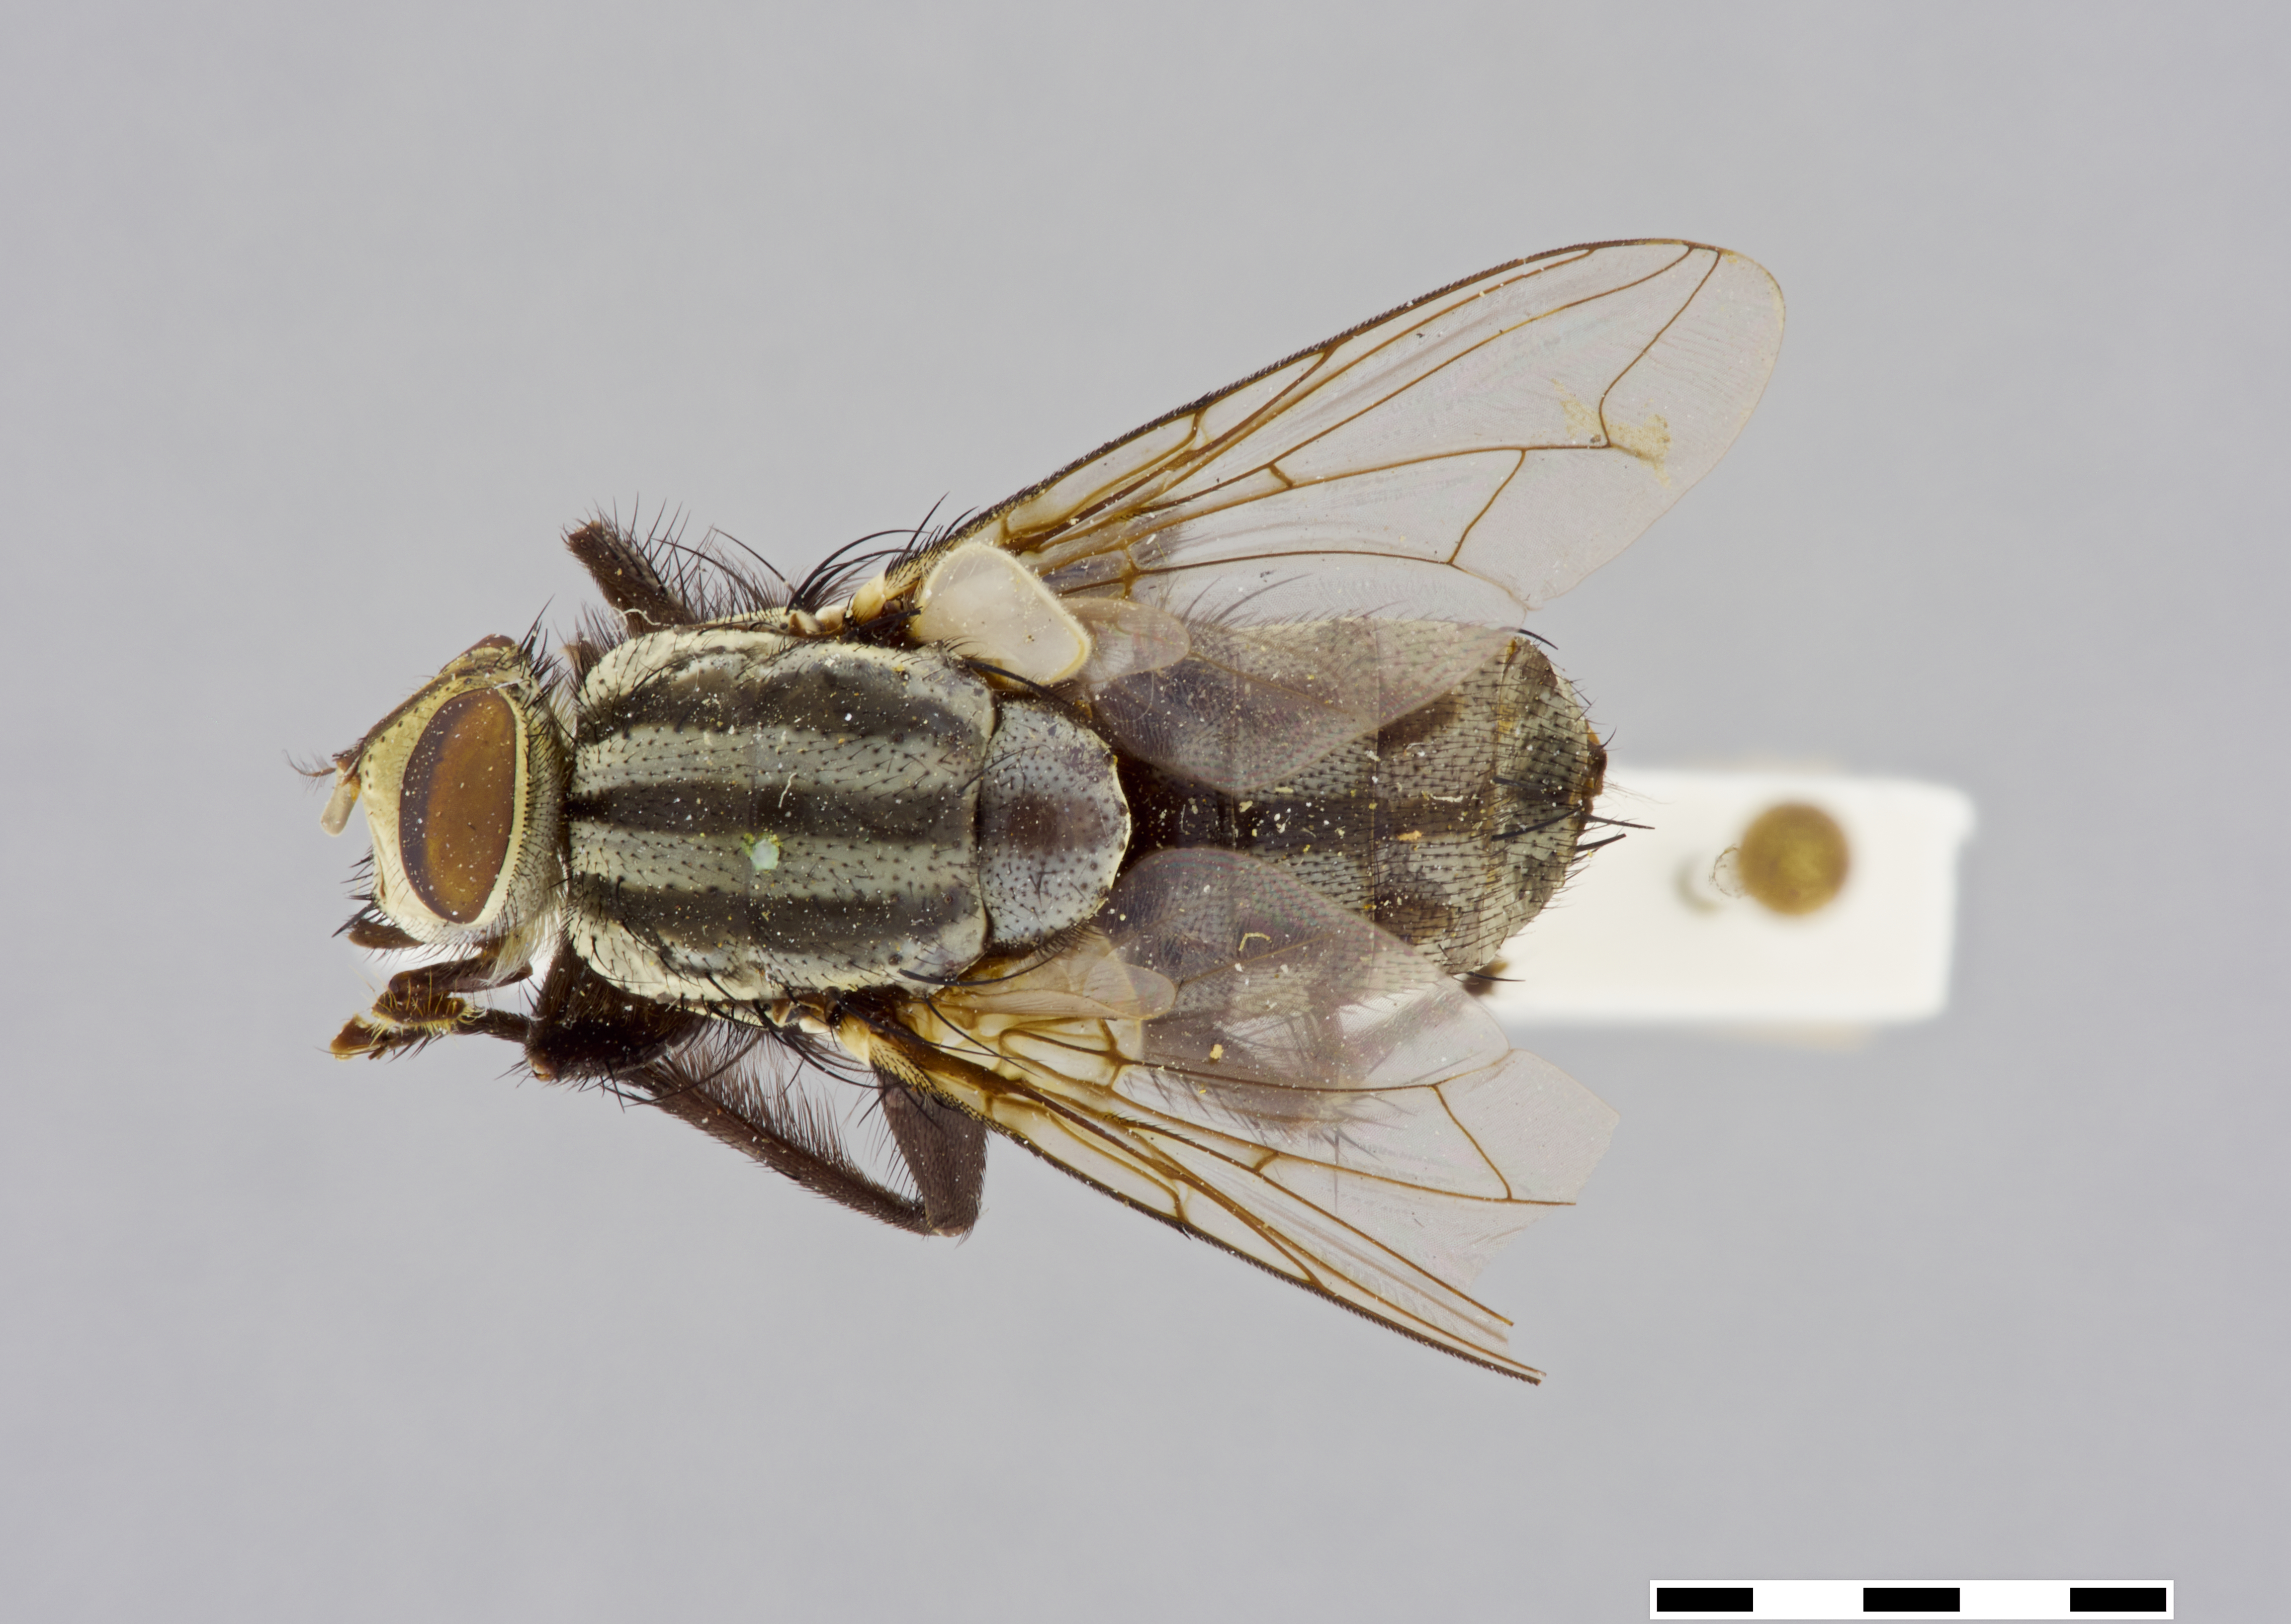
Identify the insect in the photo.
Sarcophaga orientalis (also Seniorwhitea orientalis)
